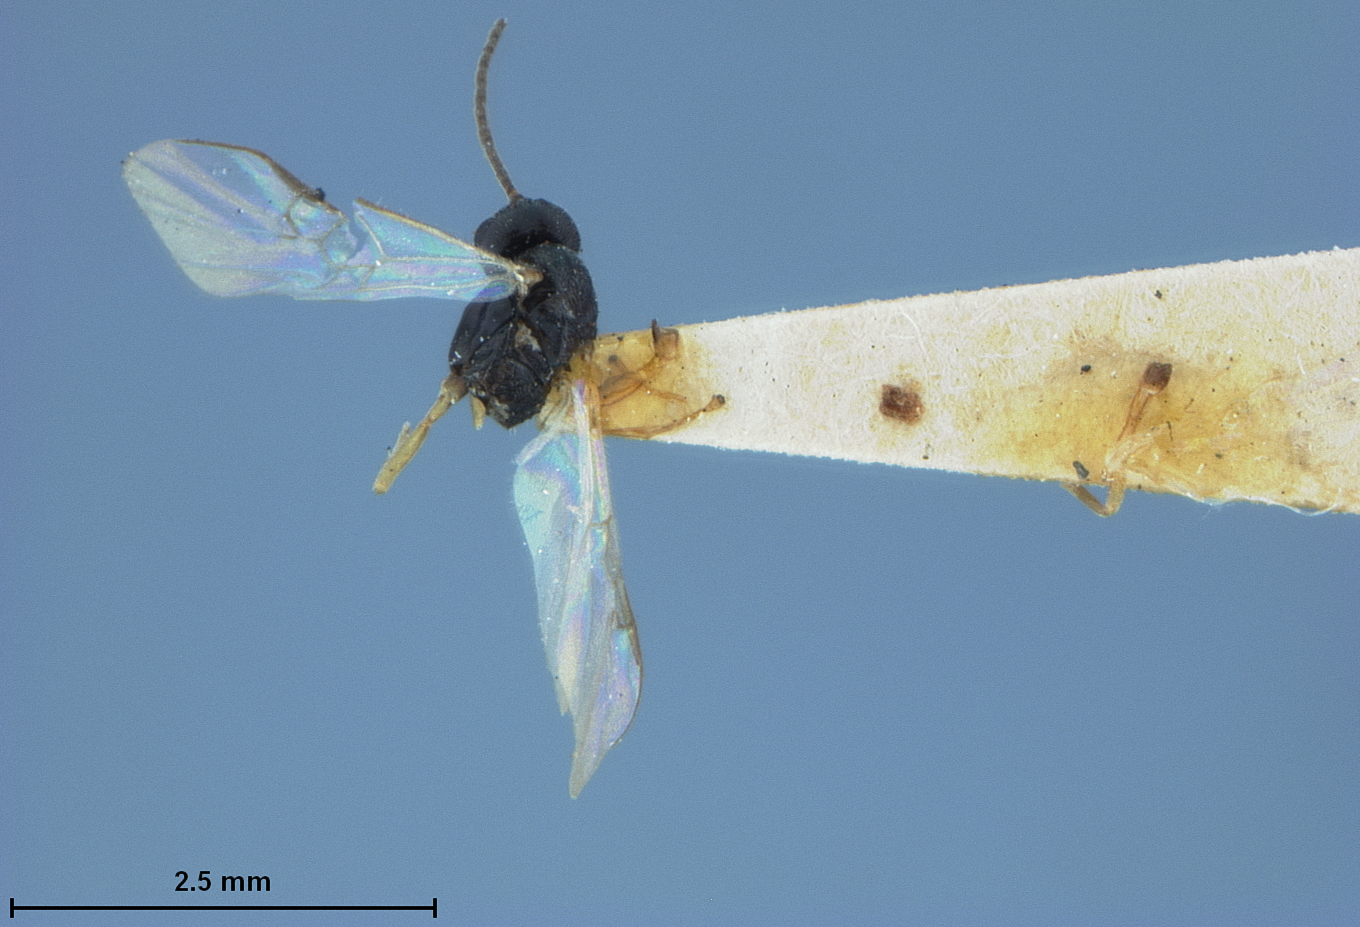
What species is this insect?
Apanteles orgyiae
